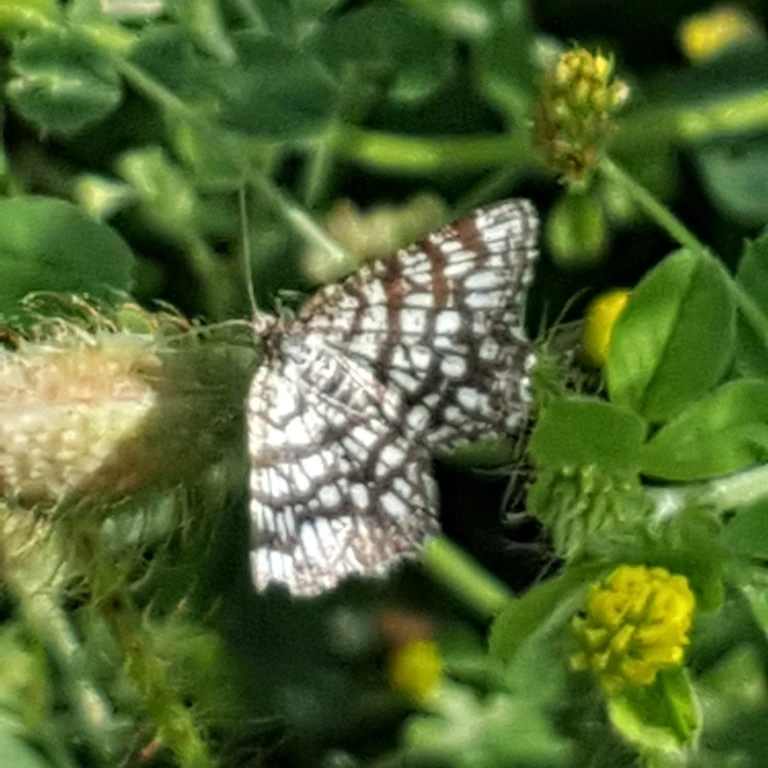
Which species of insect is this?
Chiasmia clathrata
